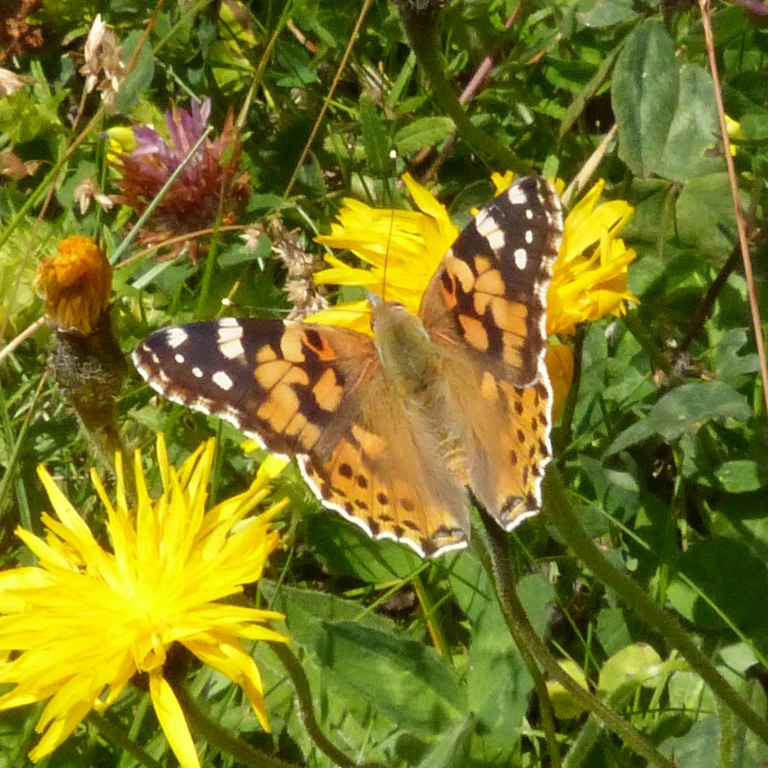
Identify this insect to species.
Vanessa cardui
